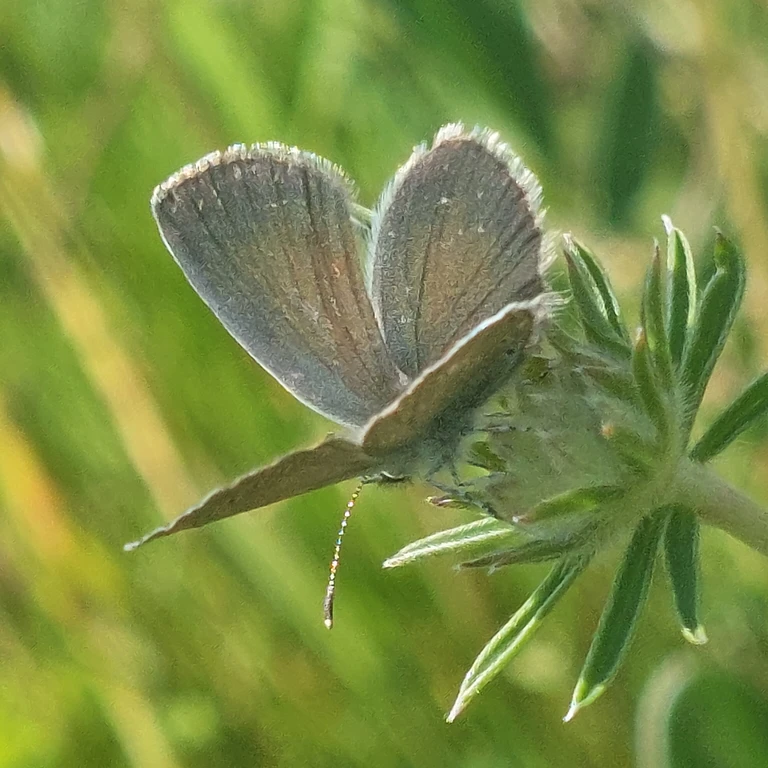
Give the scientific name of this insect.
Cupido minimus
